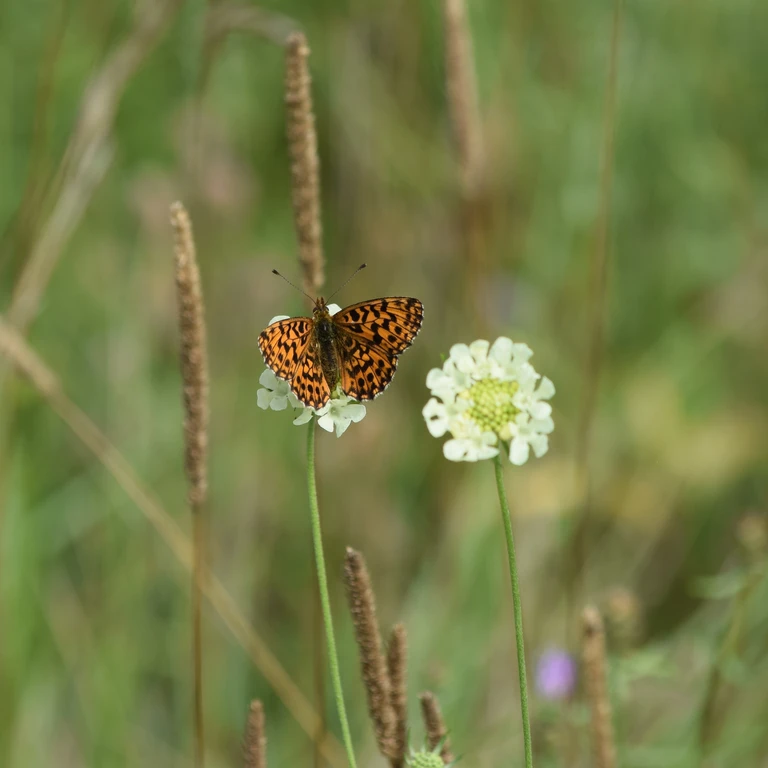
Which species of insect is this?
Boloria dia
